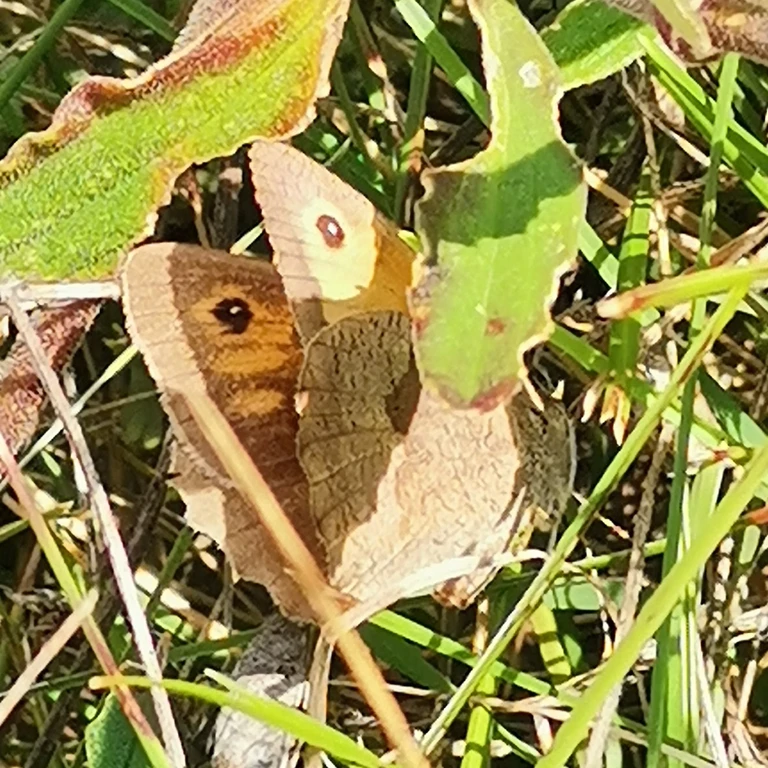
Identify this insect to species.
Maniola jurtina
